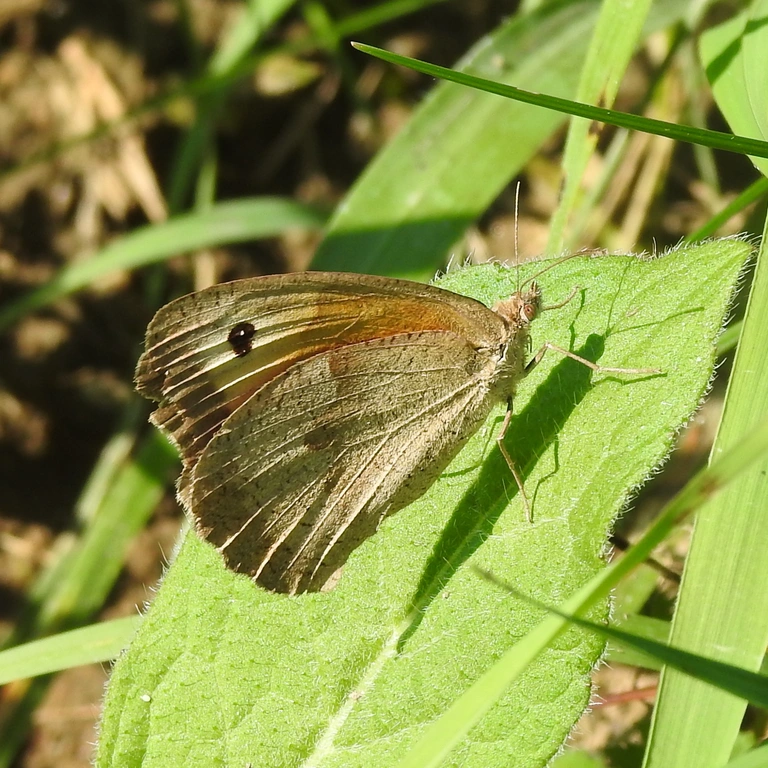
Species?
Maniola jurtina
